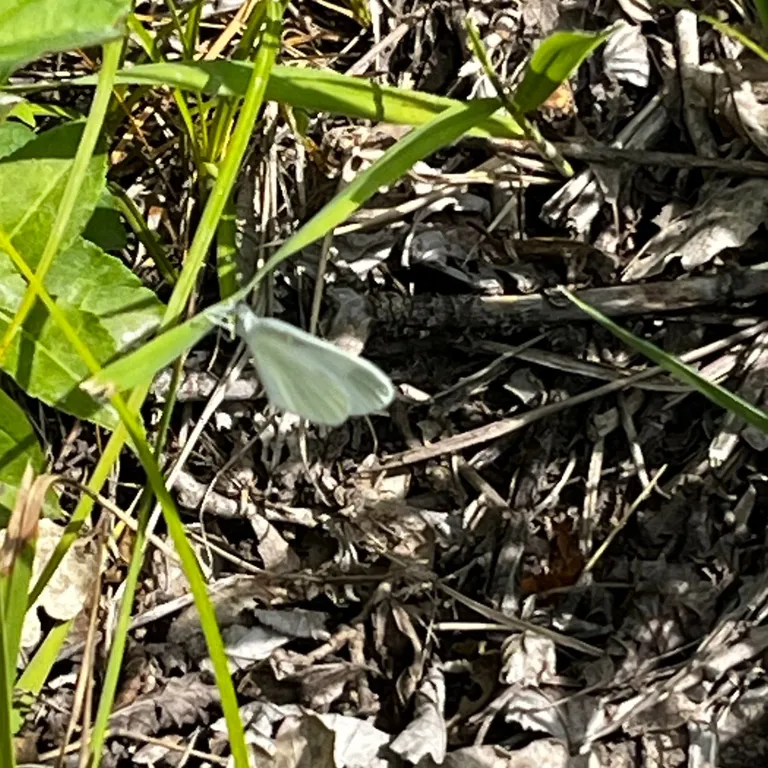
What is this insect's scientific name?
Leptidea sinapis/juvernica
